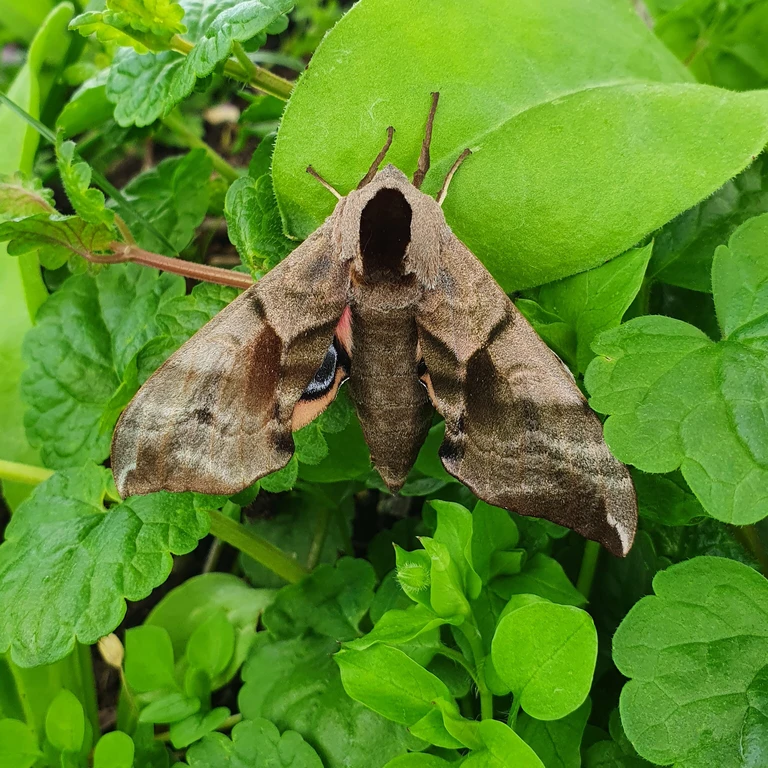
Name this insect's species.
Smerinthus ocellata
